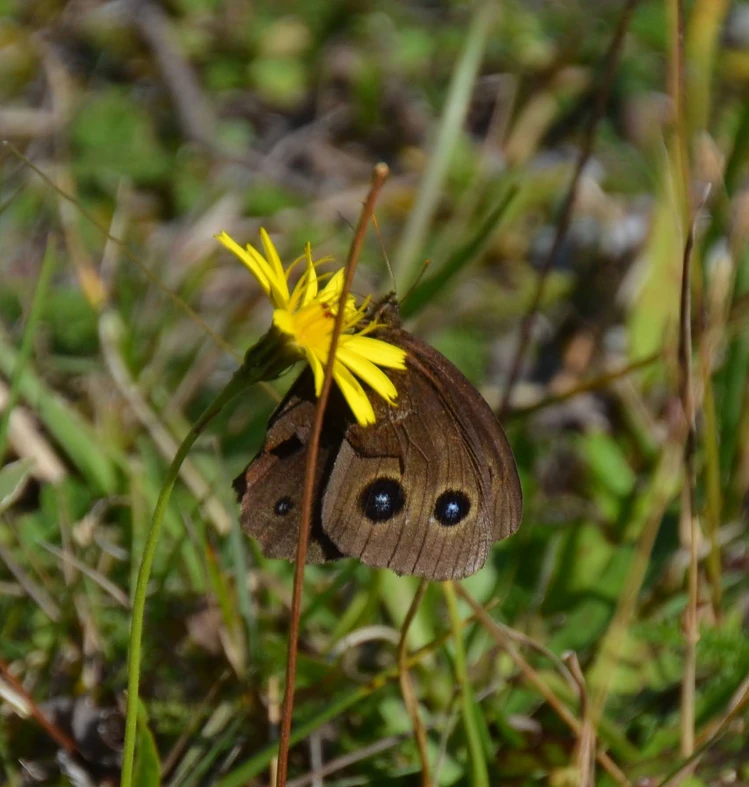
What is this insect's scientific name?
Minois dryas
